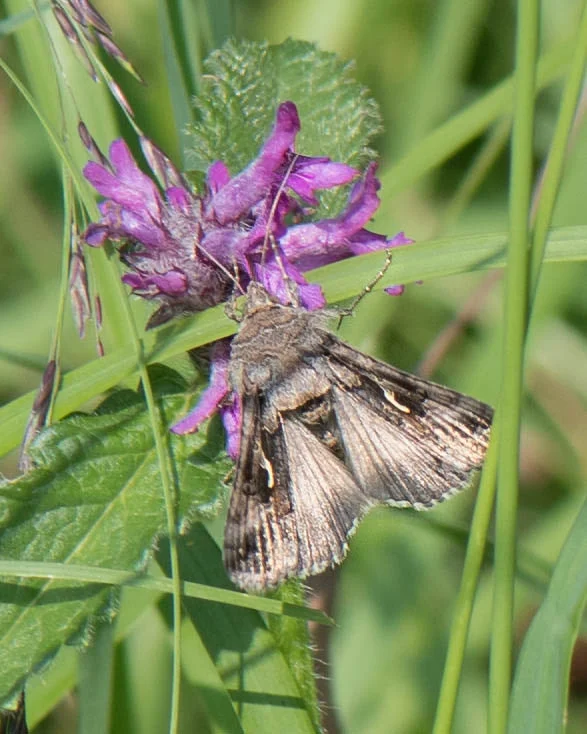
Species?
Autographa gamma
